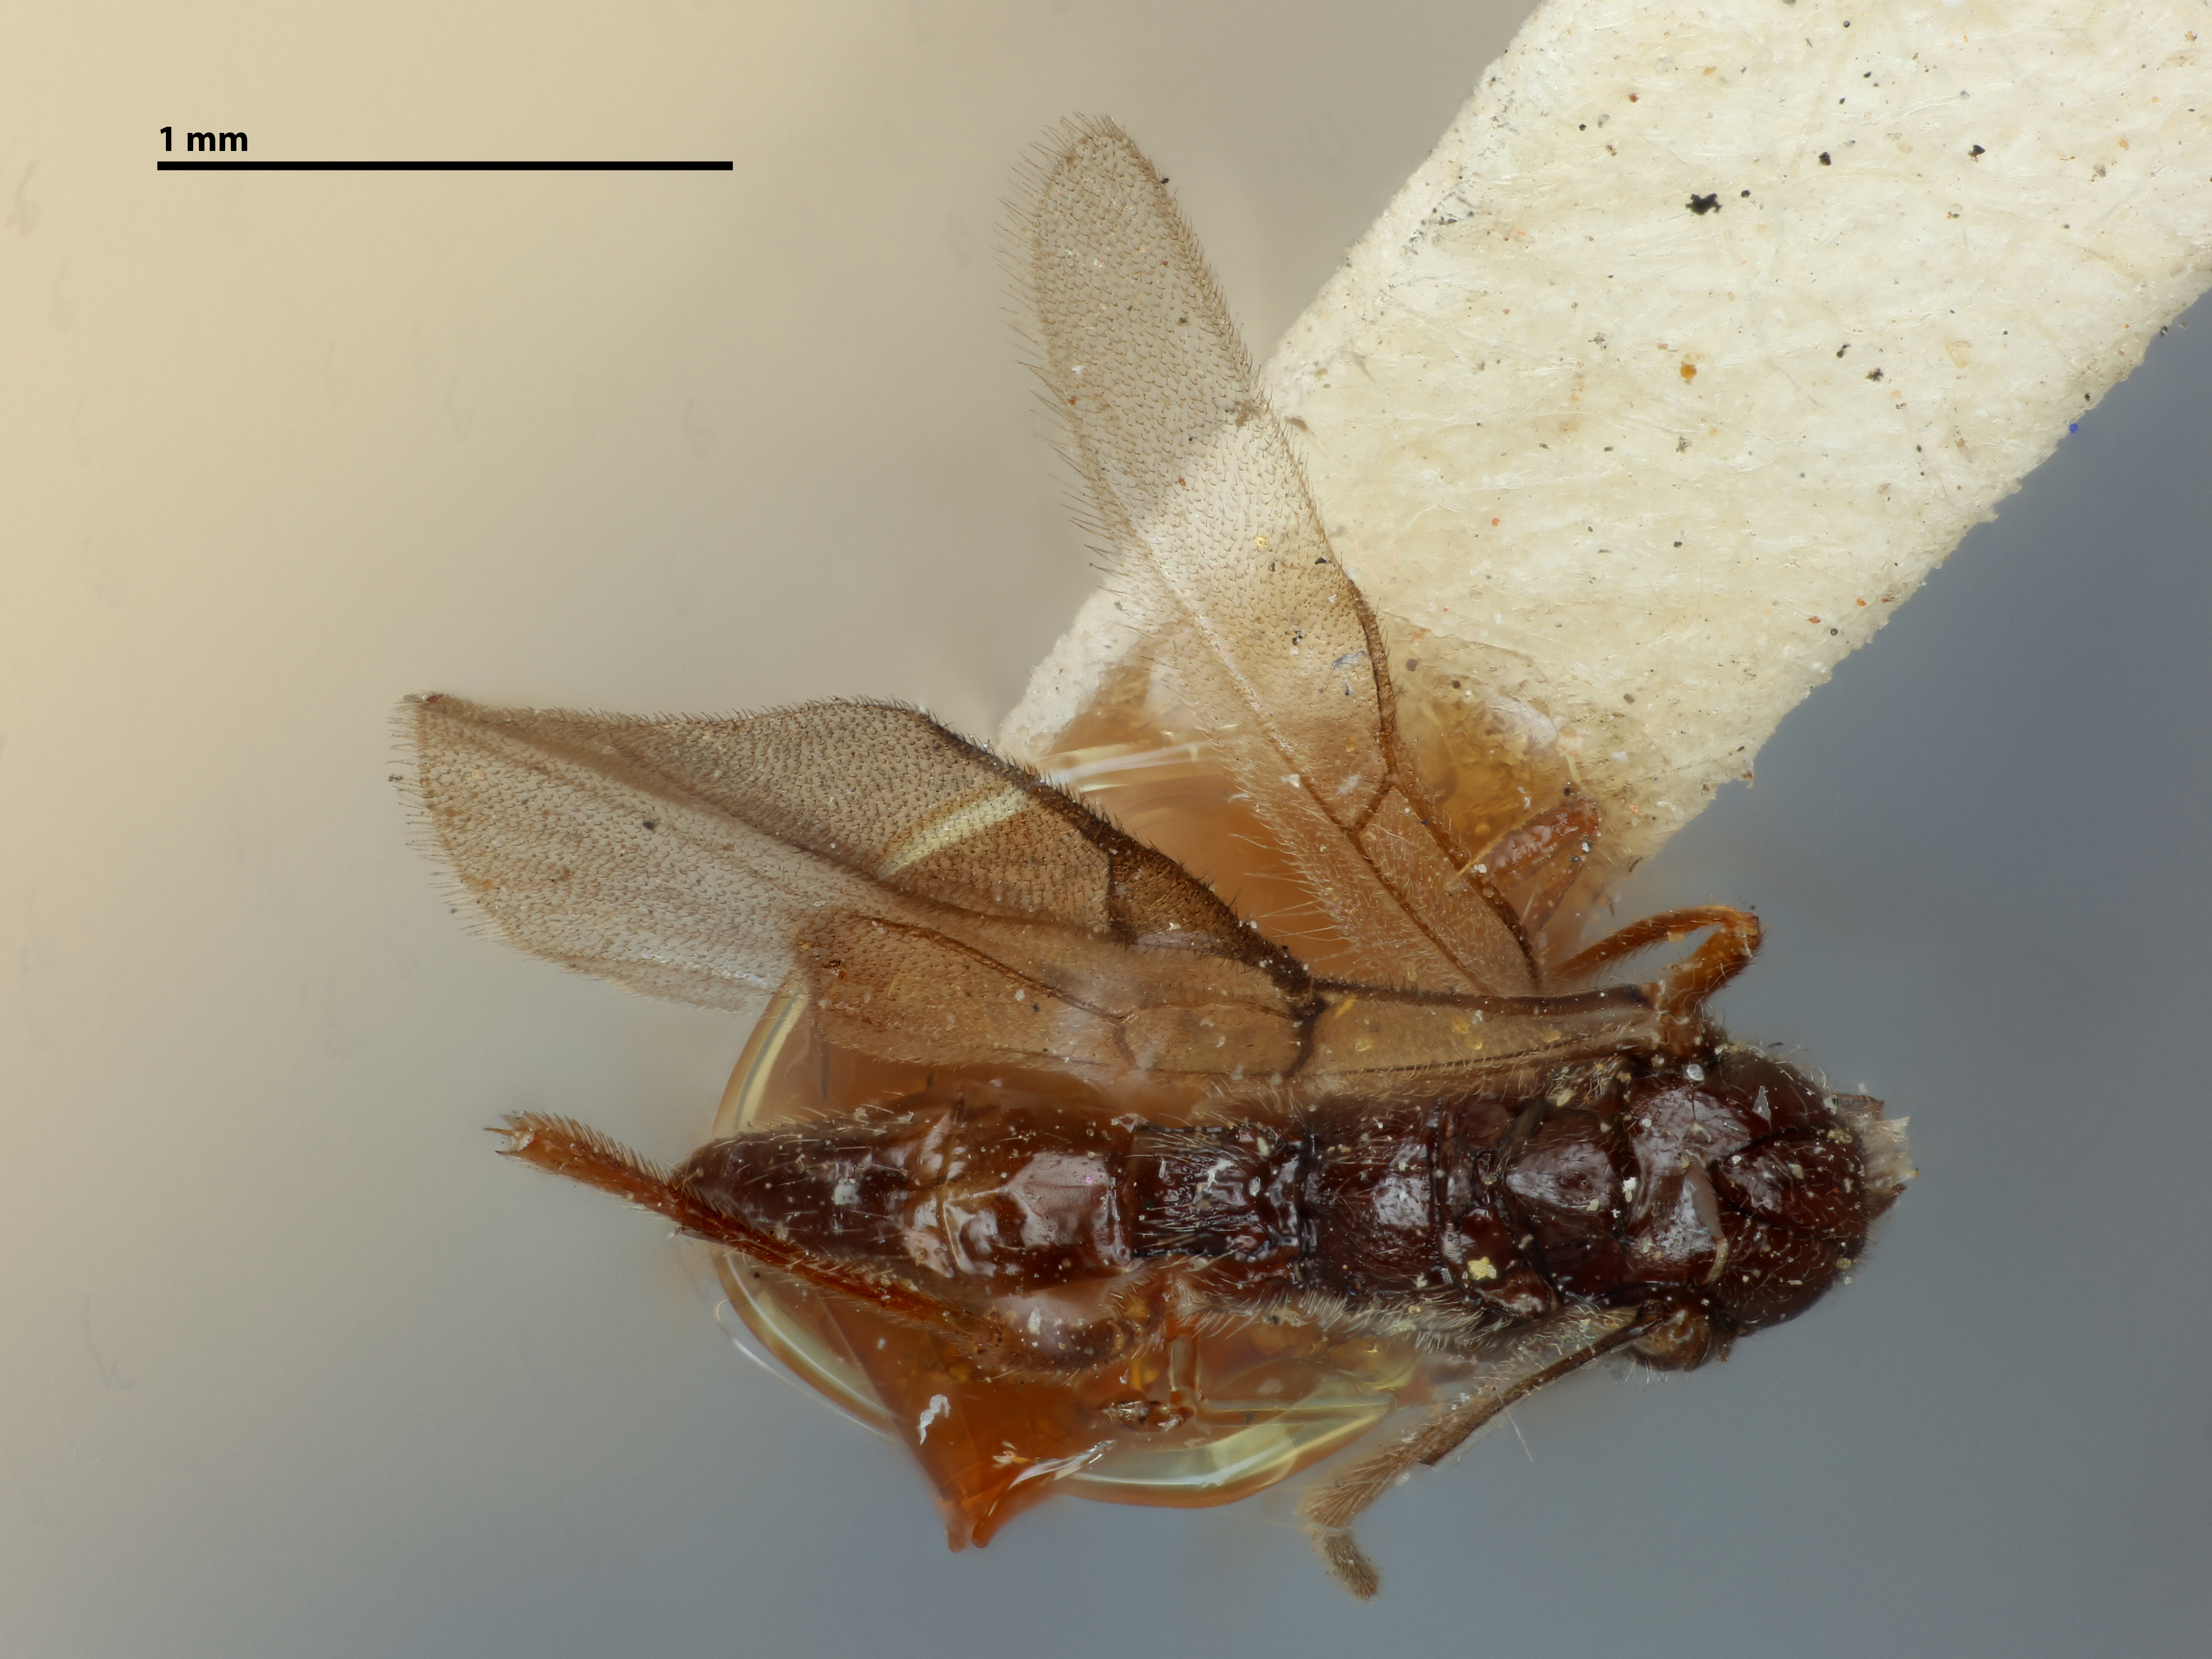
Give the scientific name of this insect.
Praon alaskensis
